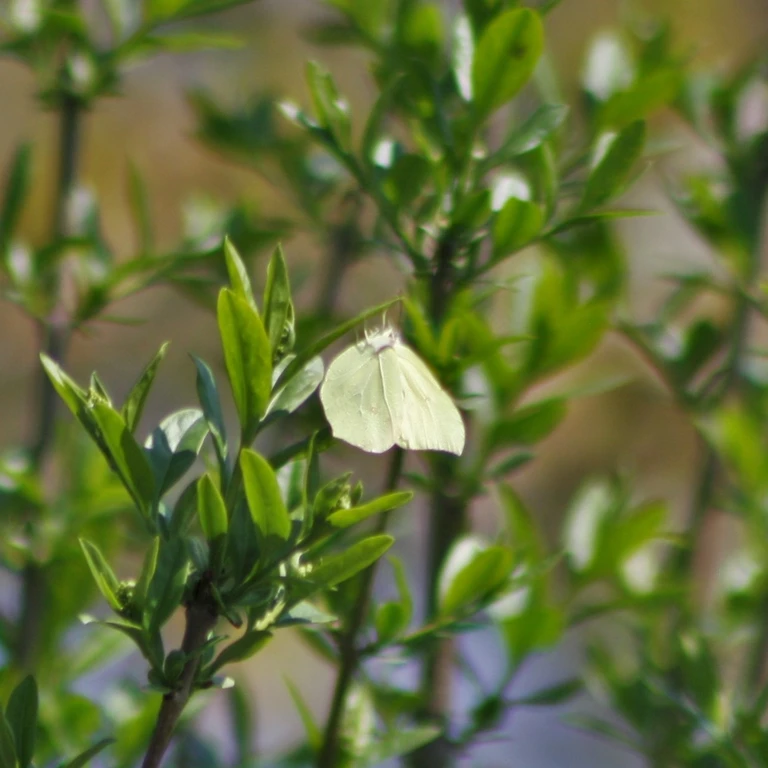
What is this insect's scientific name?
Gonepteryx rhamni
